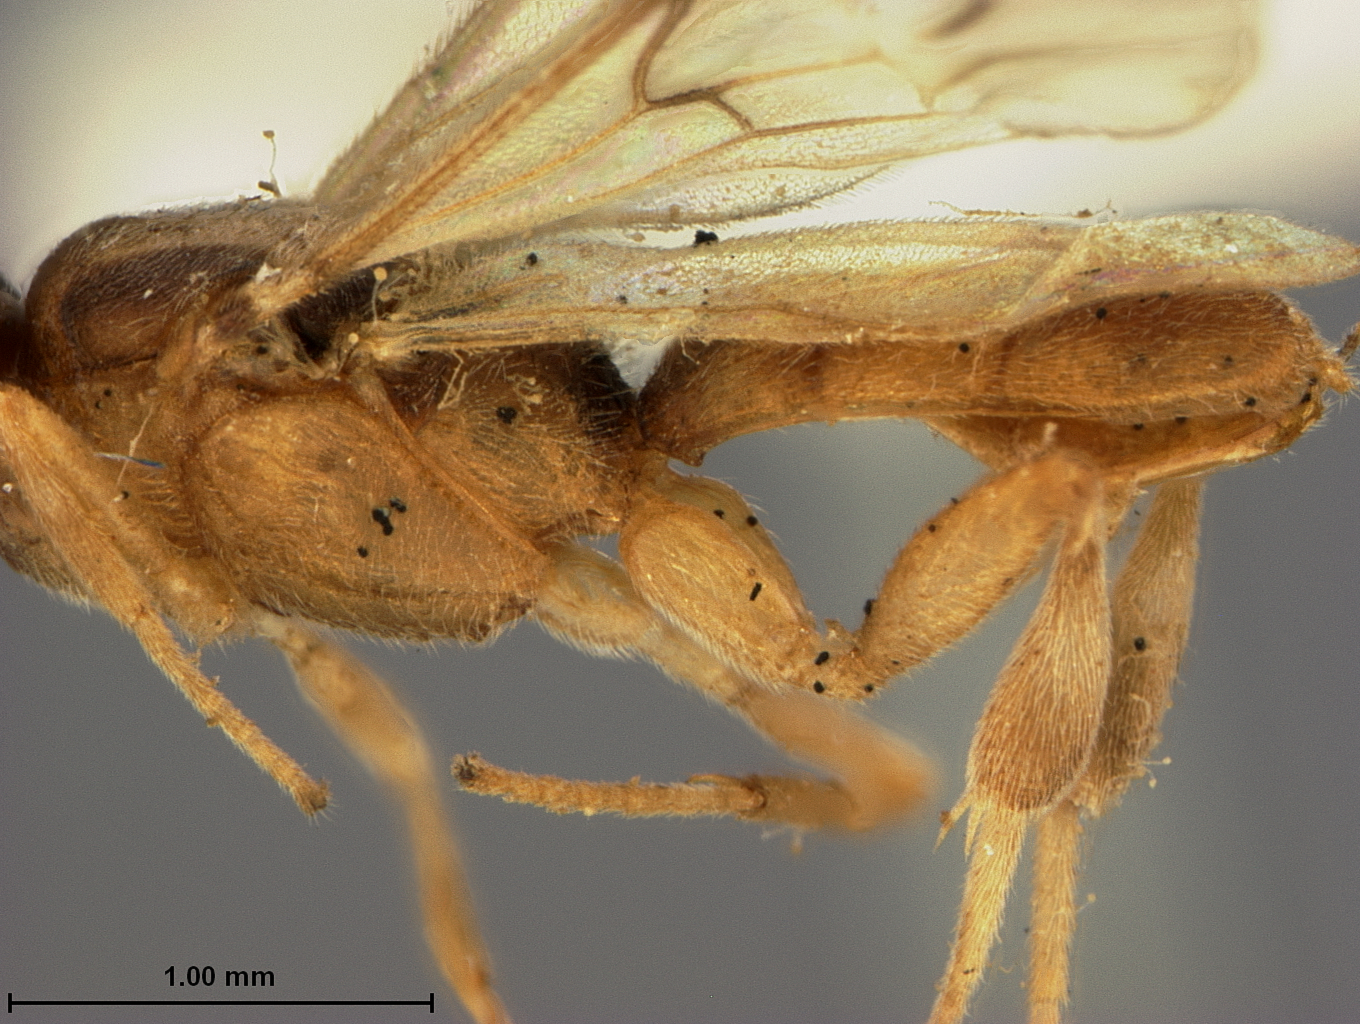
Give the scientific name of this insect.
Phanerotoma humeralis
